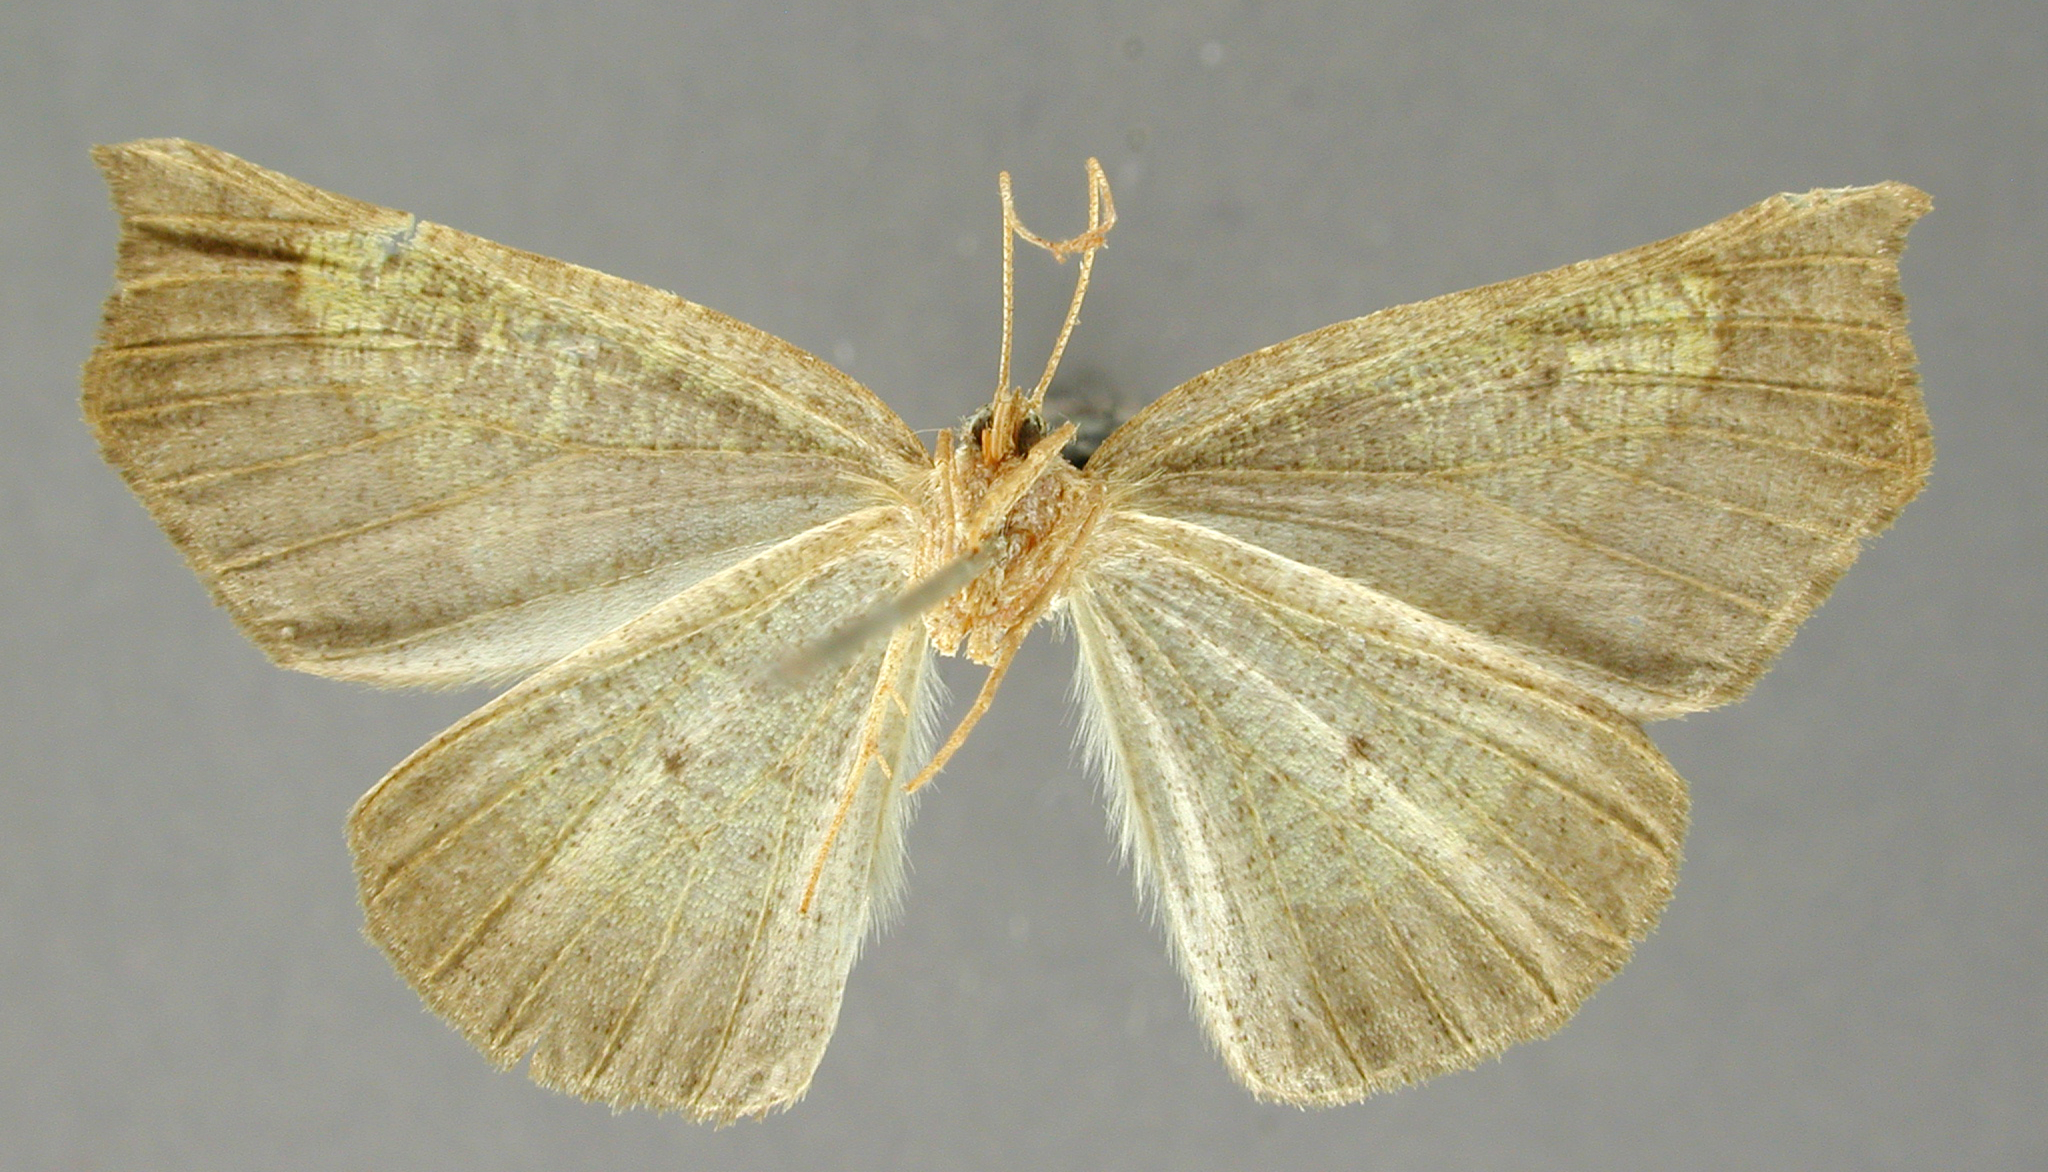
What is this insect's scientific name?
Apicia laevipennis
